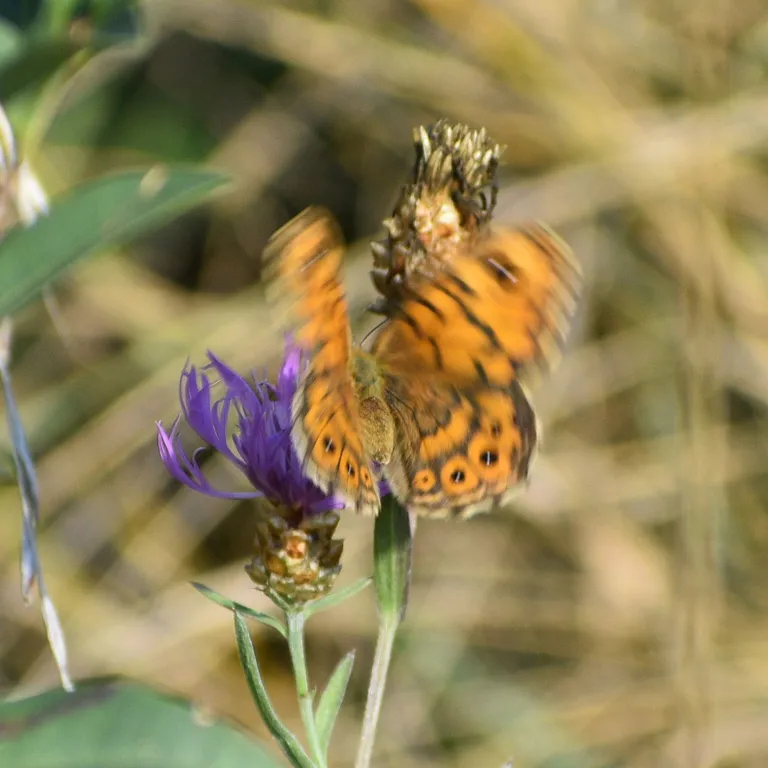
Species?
Lasiommata megera (also Pararge megera)
